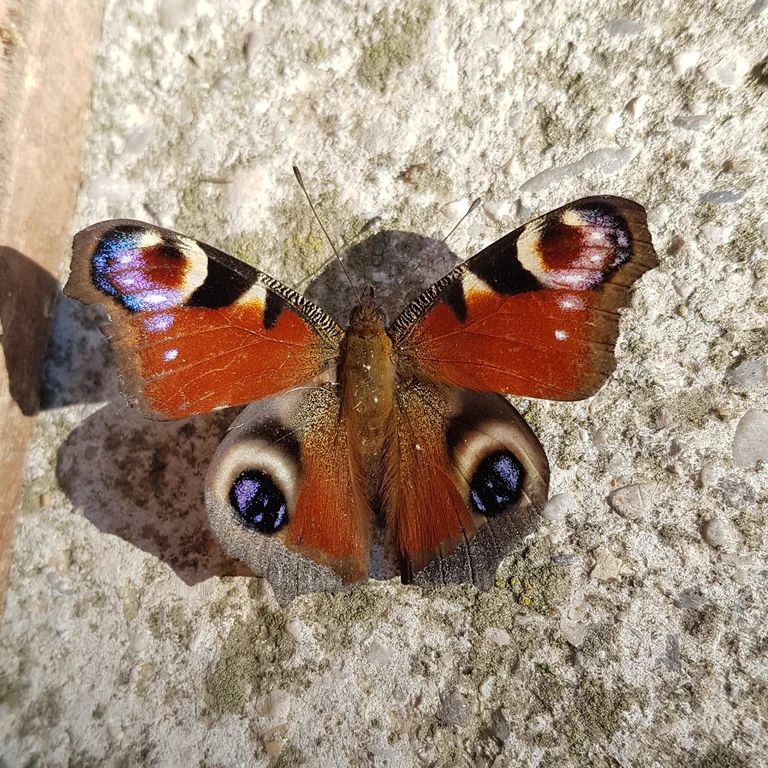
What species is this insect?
Aglais io
